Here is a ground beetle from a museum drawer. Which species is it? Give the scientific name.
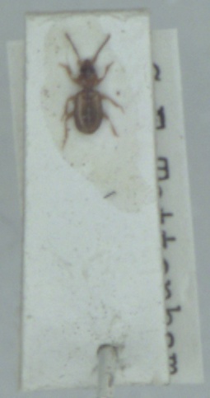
Tachys micros
